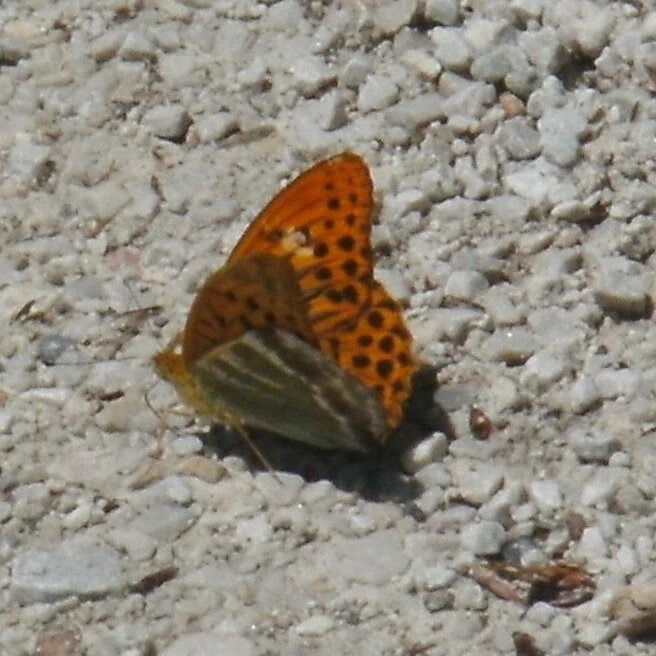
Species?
Argynnis paphia
